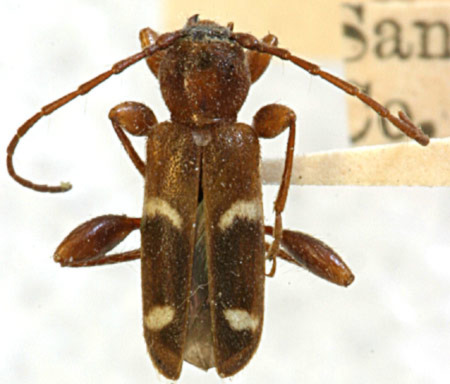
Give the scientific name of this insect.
Phymatodes harfordi (also Phymatodes decussatus)
